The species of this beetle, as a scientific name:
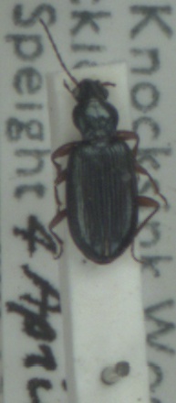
Bembidion decorum
